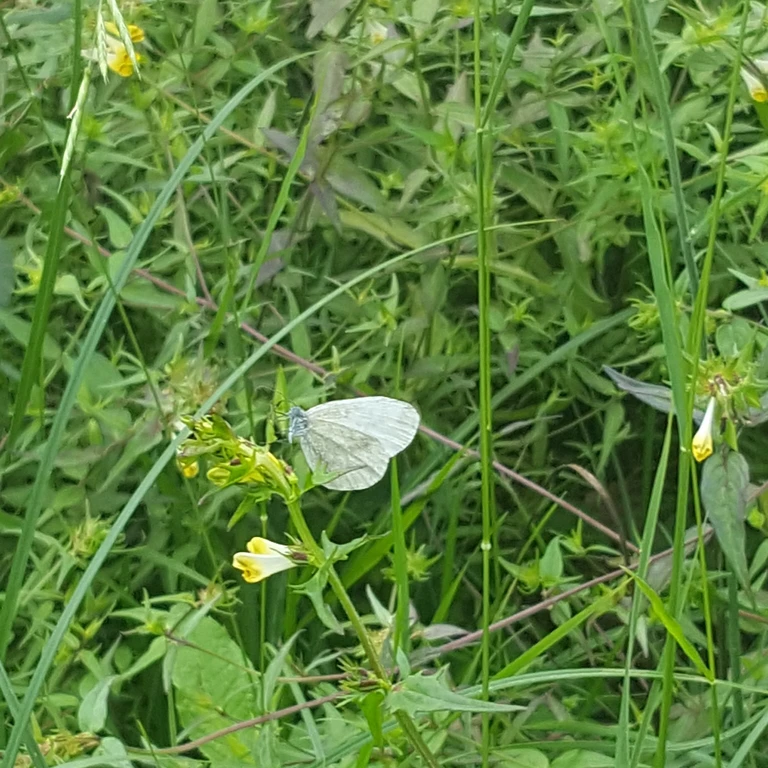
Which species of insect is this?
Leptidea sinapis/juvernica
